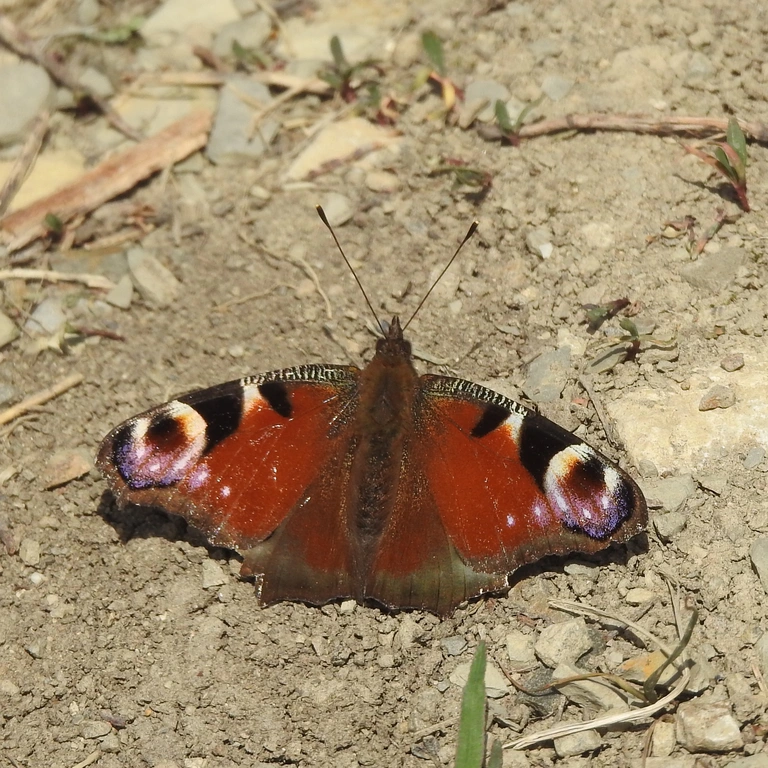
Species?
Aglais io
